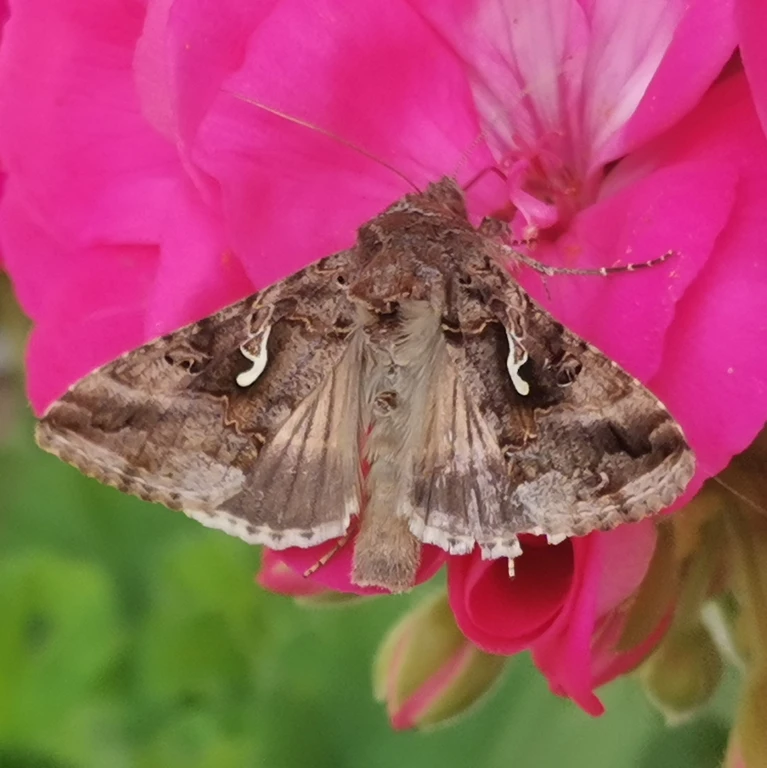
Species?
Autographa gamma
